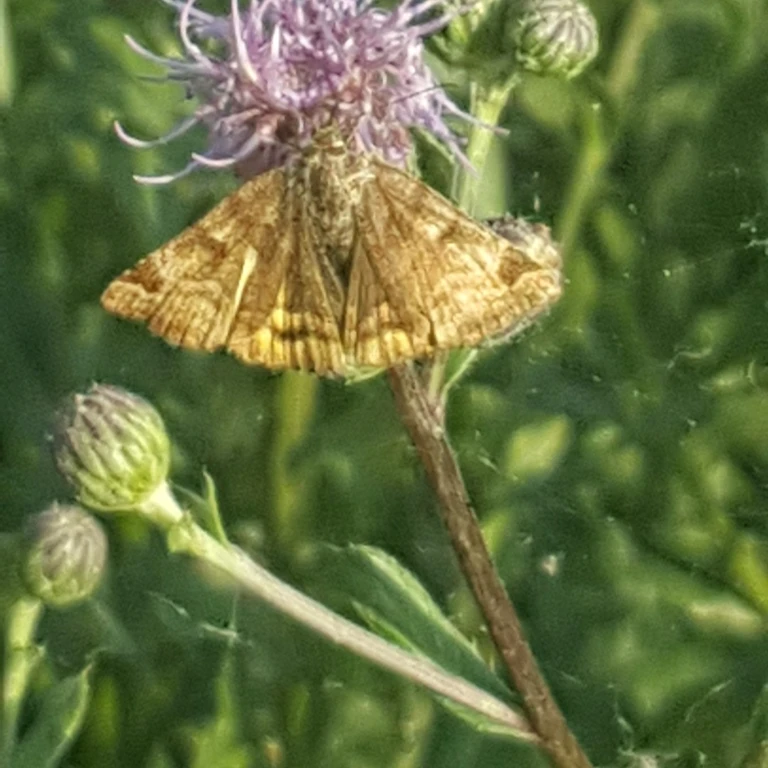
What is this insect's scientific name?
Euclidia glyphica
